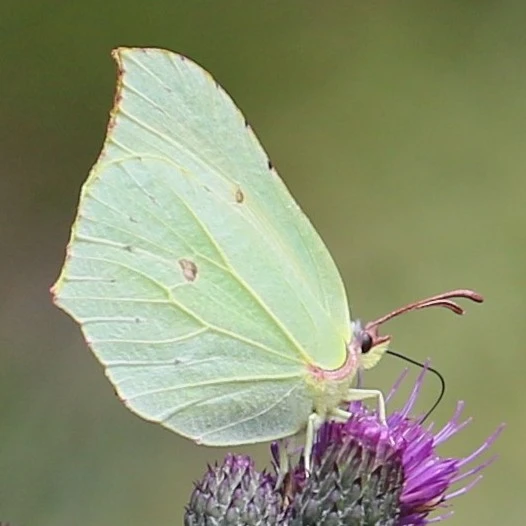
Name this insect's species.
Gonepteryx rhamni
